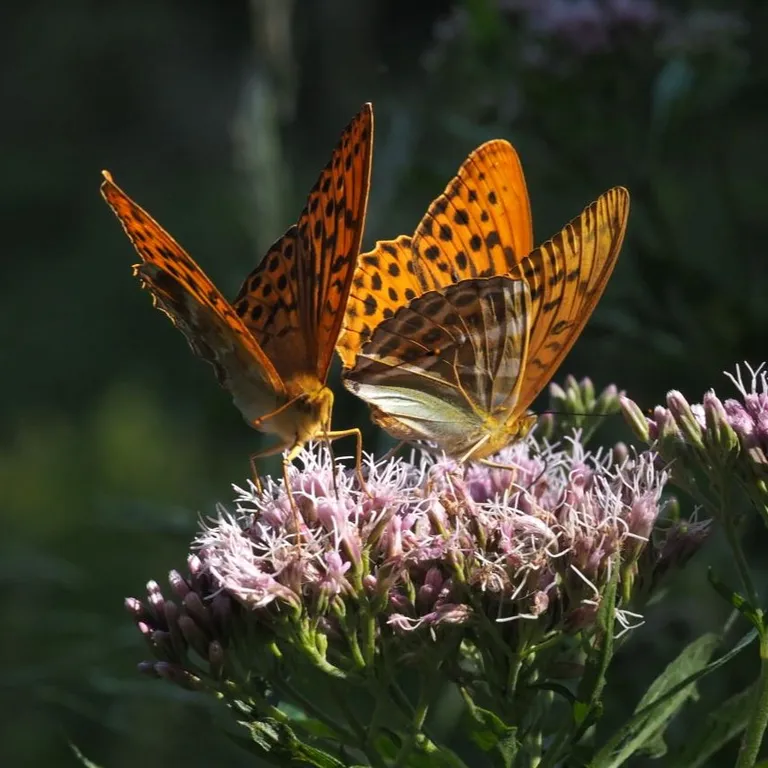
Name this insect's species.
Argynnis paphia
